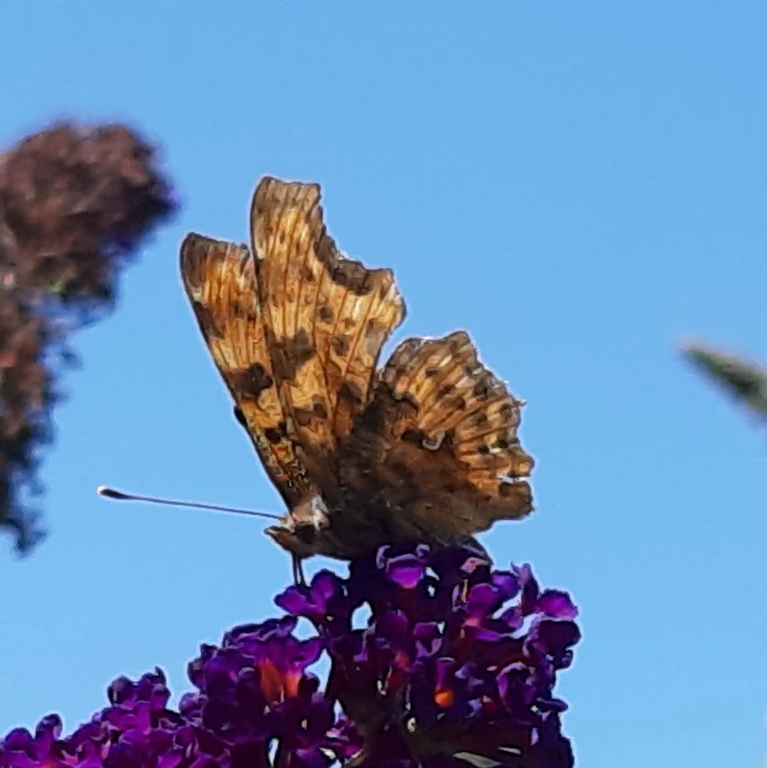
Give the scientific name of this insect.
Polygonia c-album
